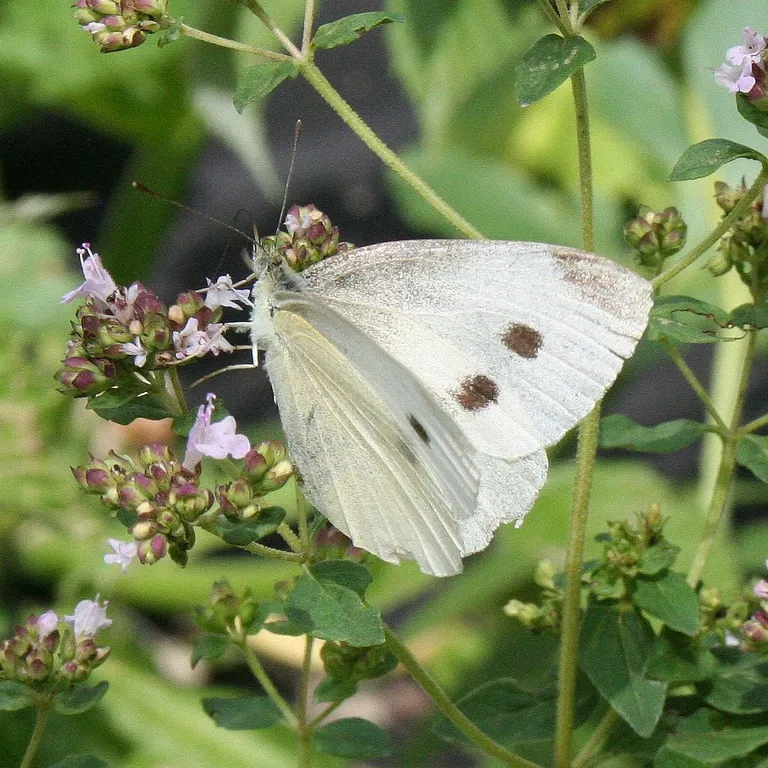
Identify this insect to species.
Pieris rapae
